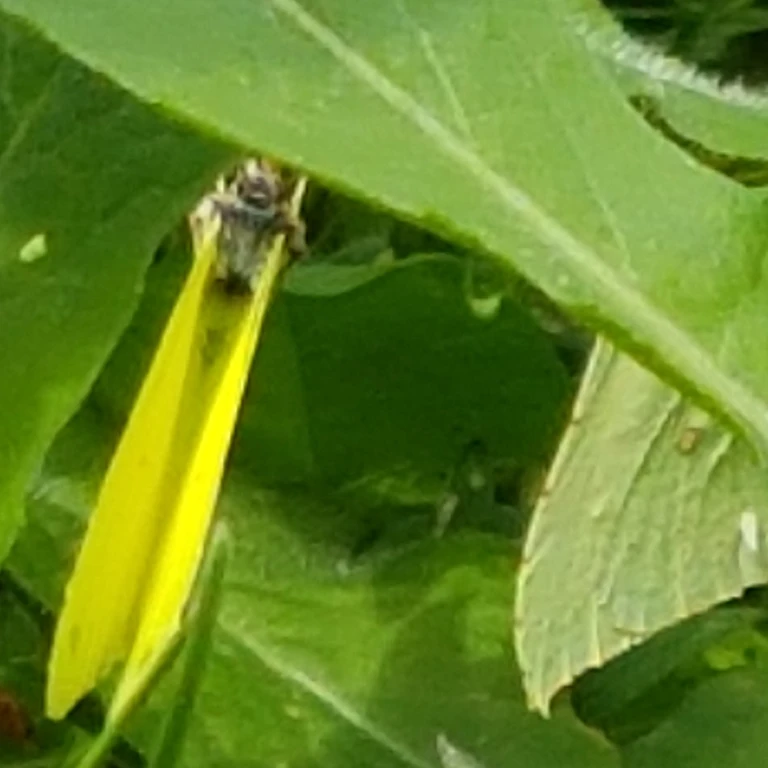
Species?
Gonepteryx rhamni
